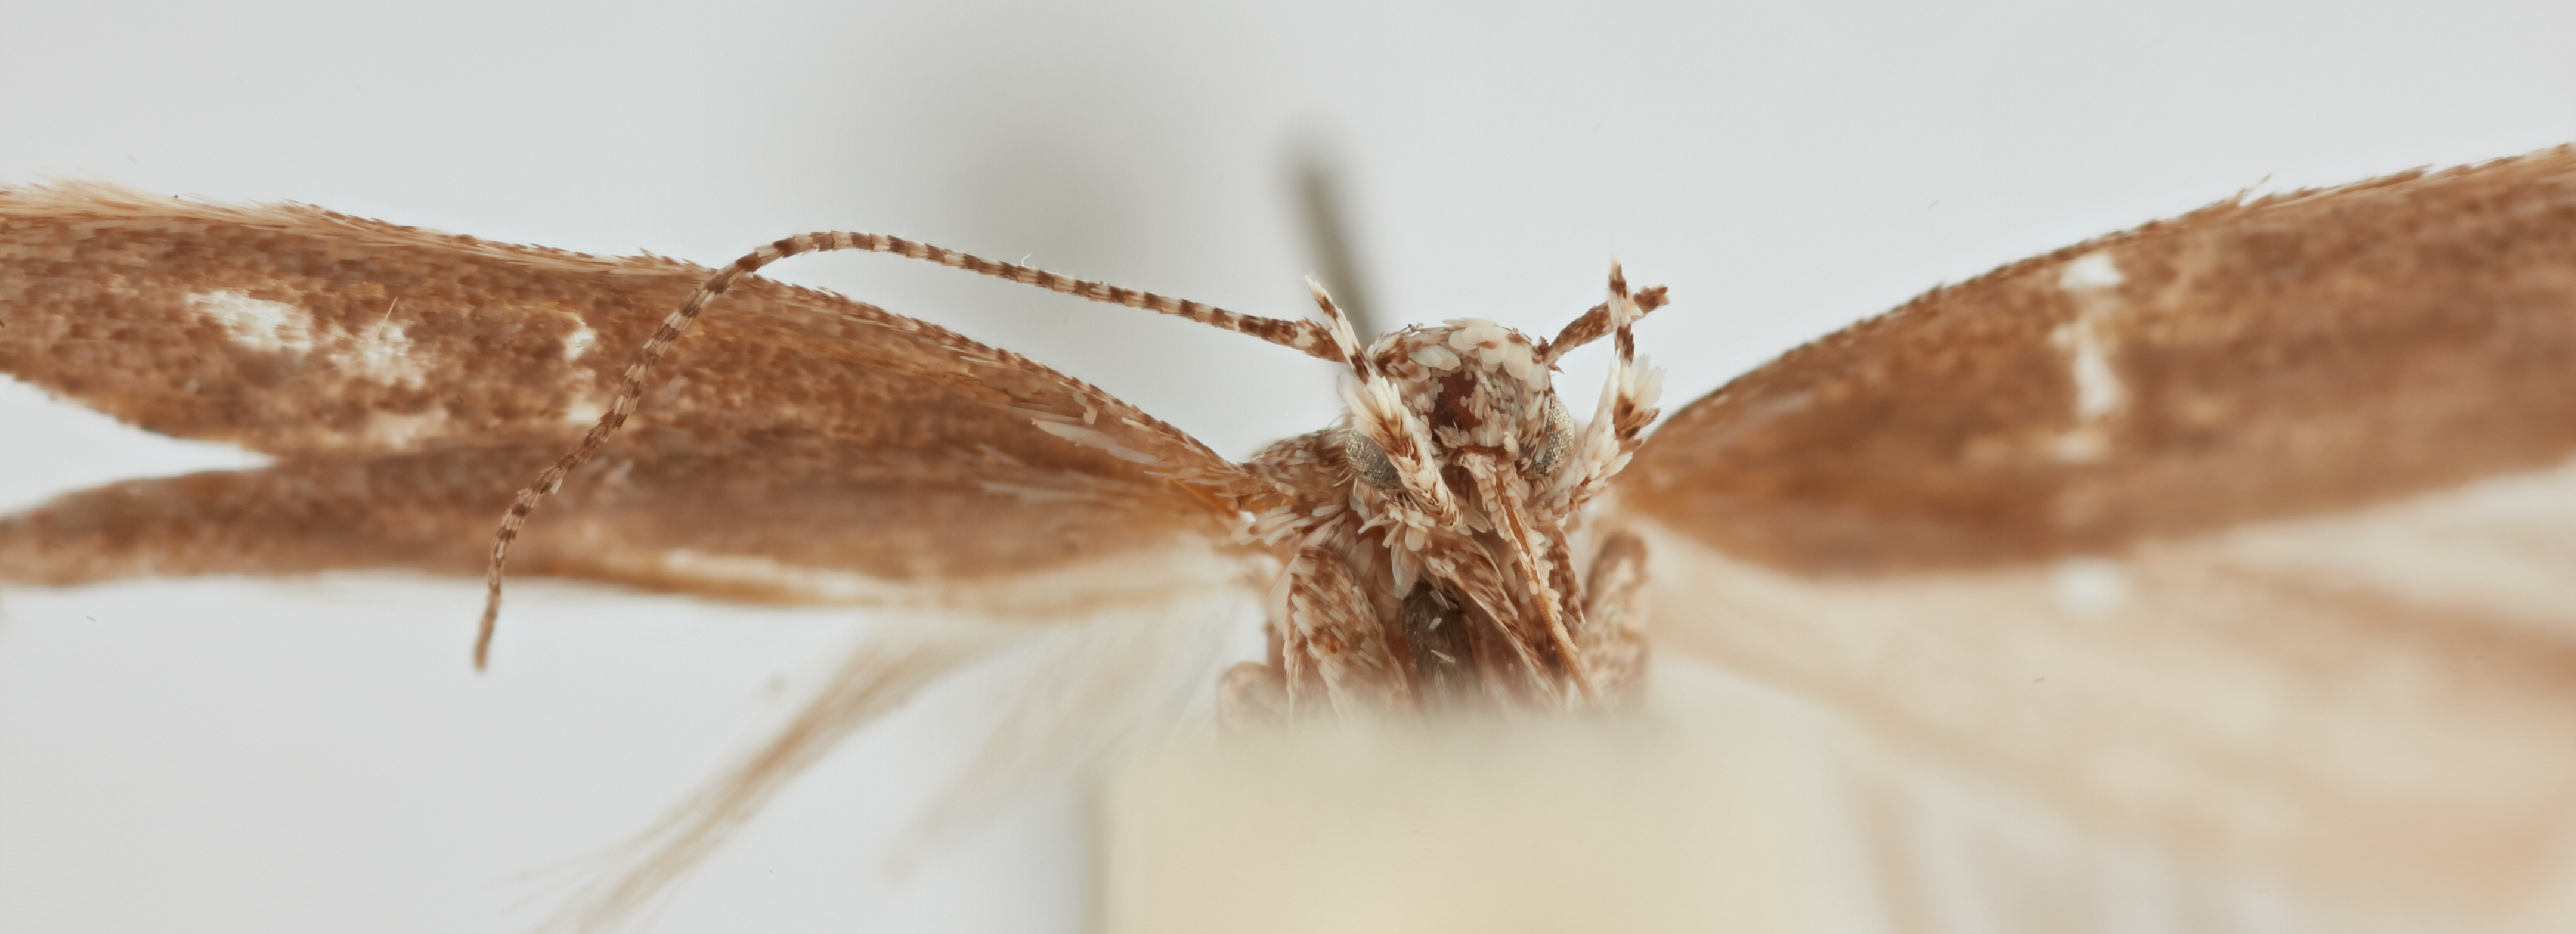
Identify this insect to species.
Ephysteris inustella
